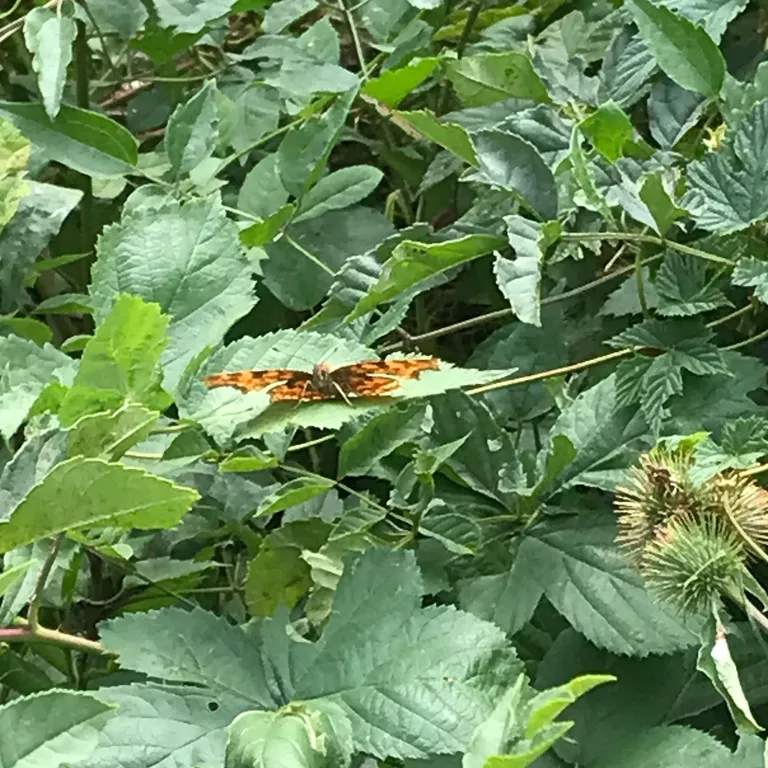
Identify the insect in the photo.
Polygonia c-album
